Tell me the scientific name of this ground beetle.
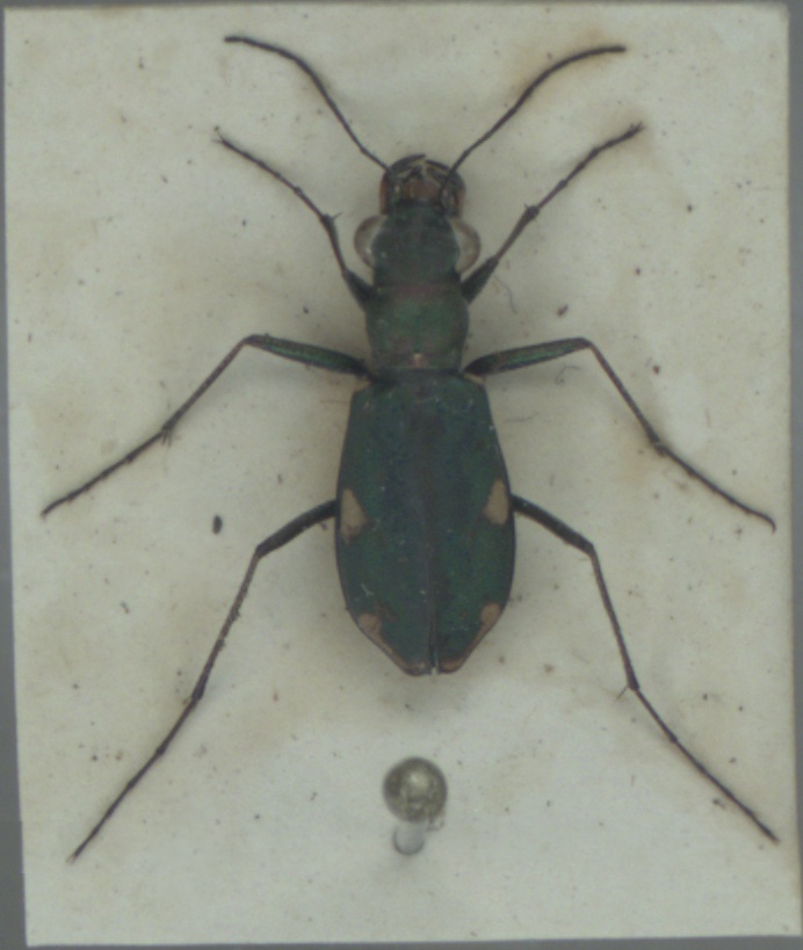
Cylindera germanica
